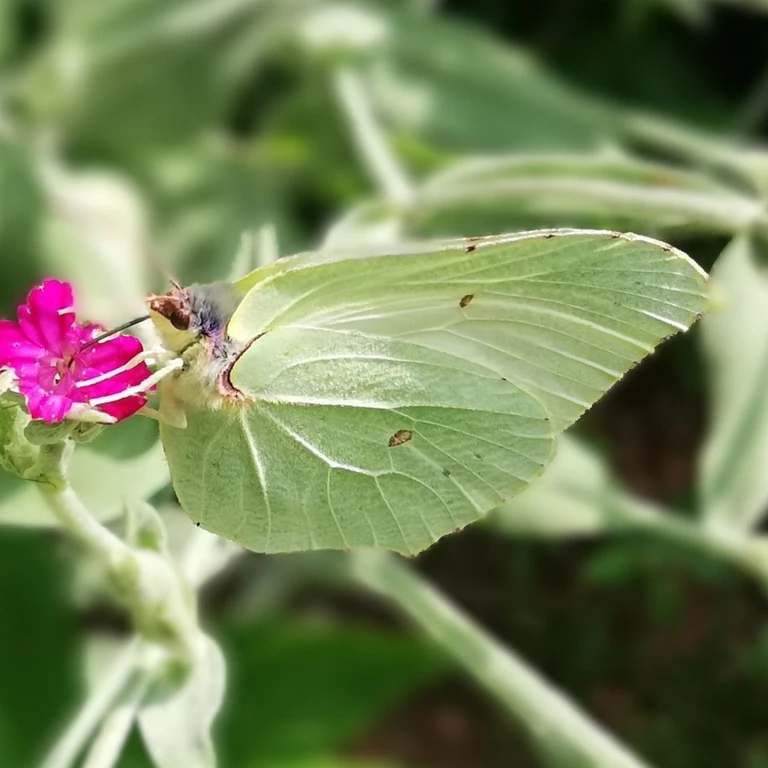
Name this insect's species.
Gonepteryx rhamni
